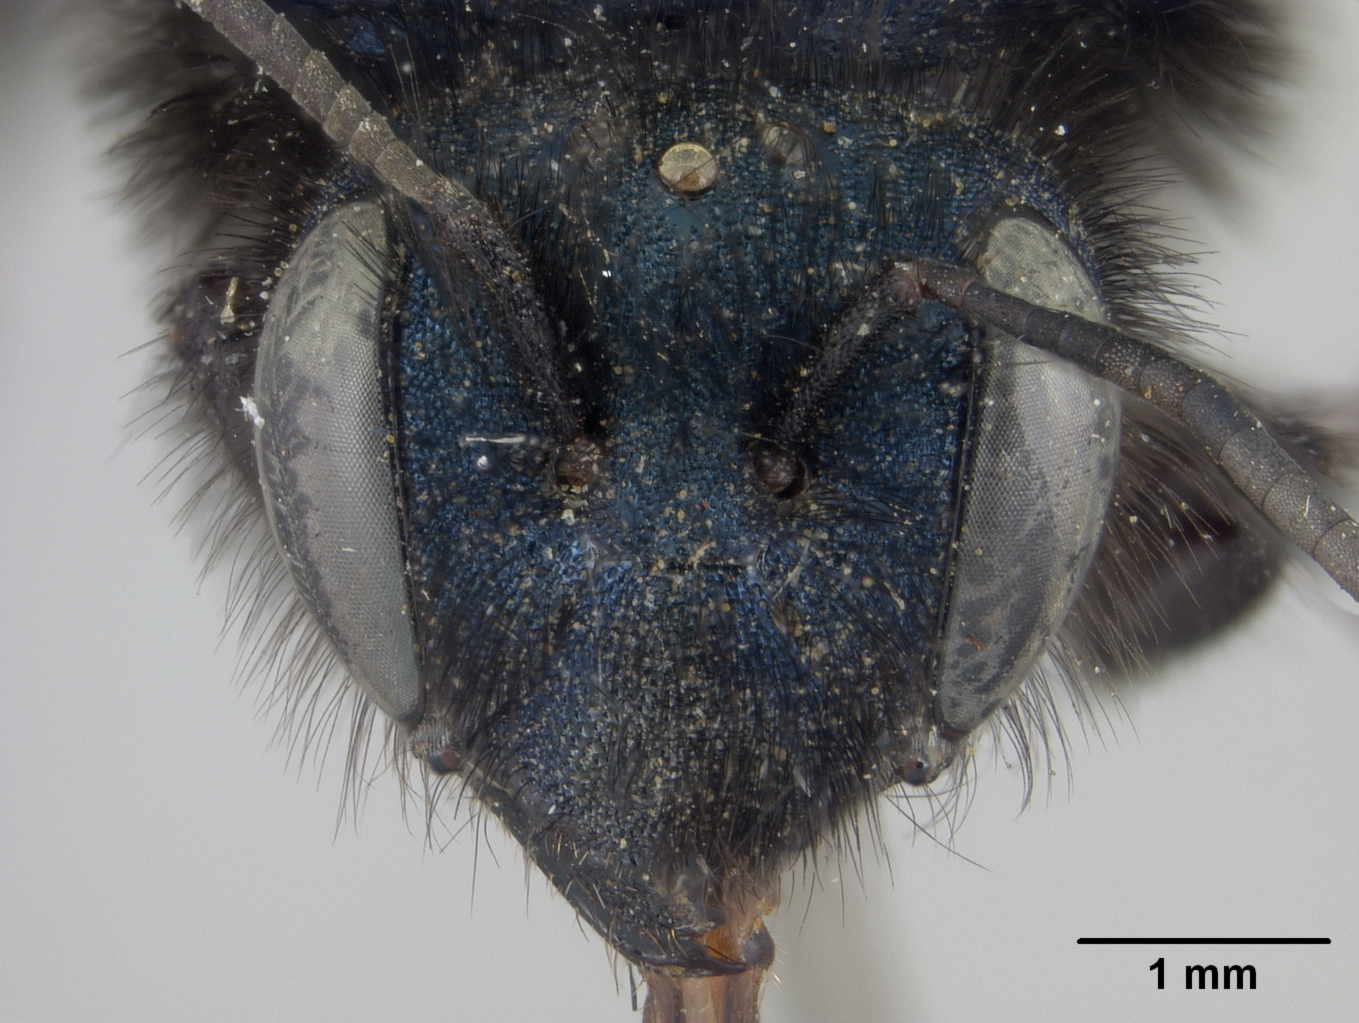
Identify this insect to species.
Osmia casta
